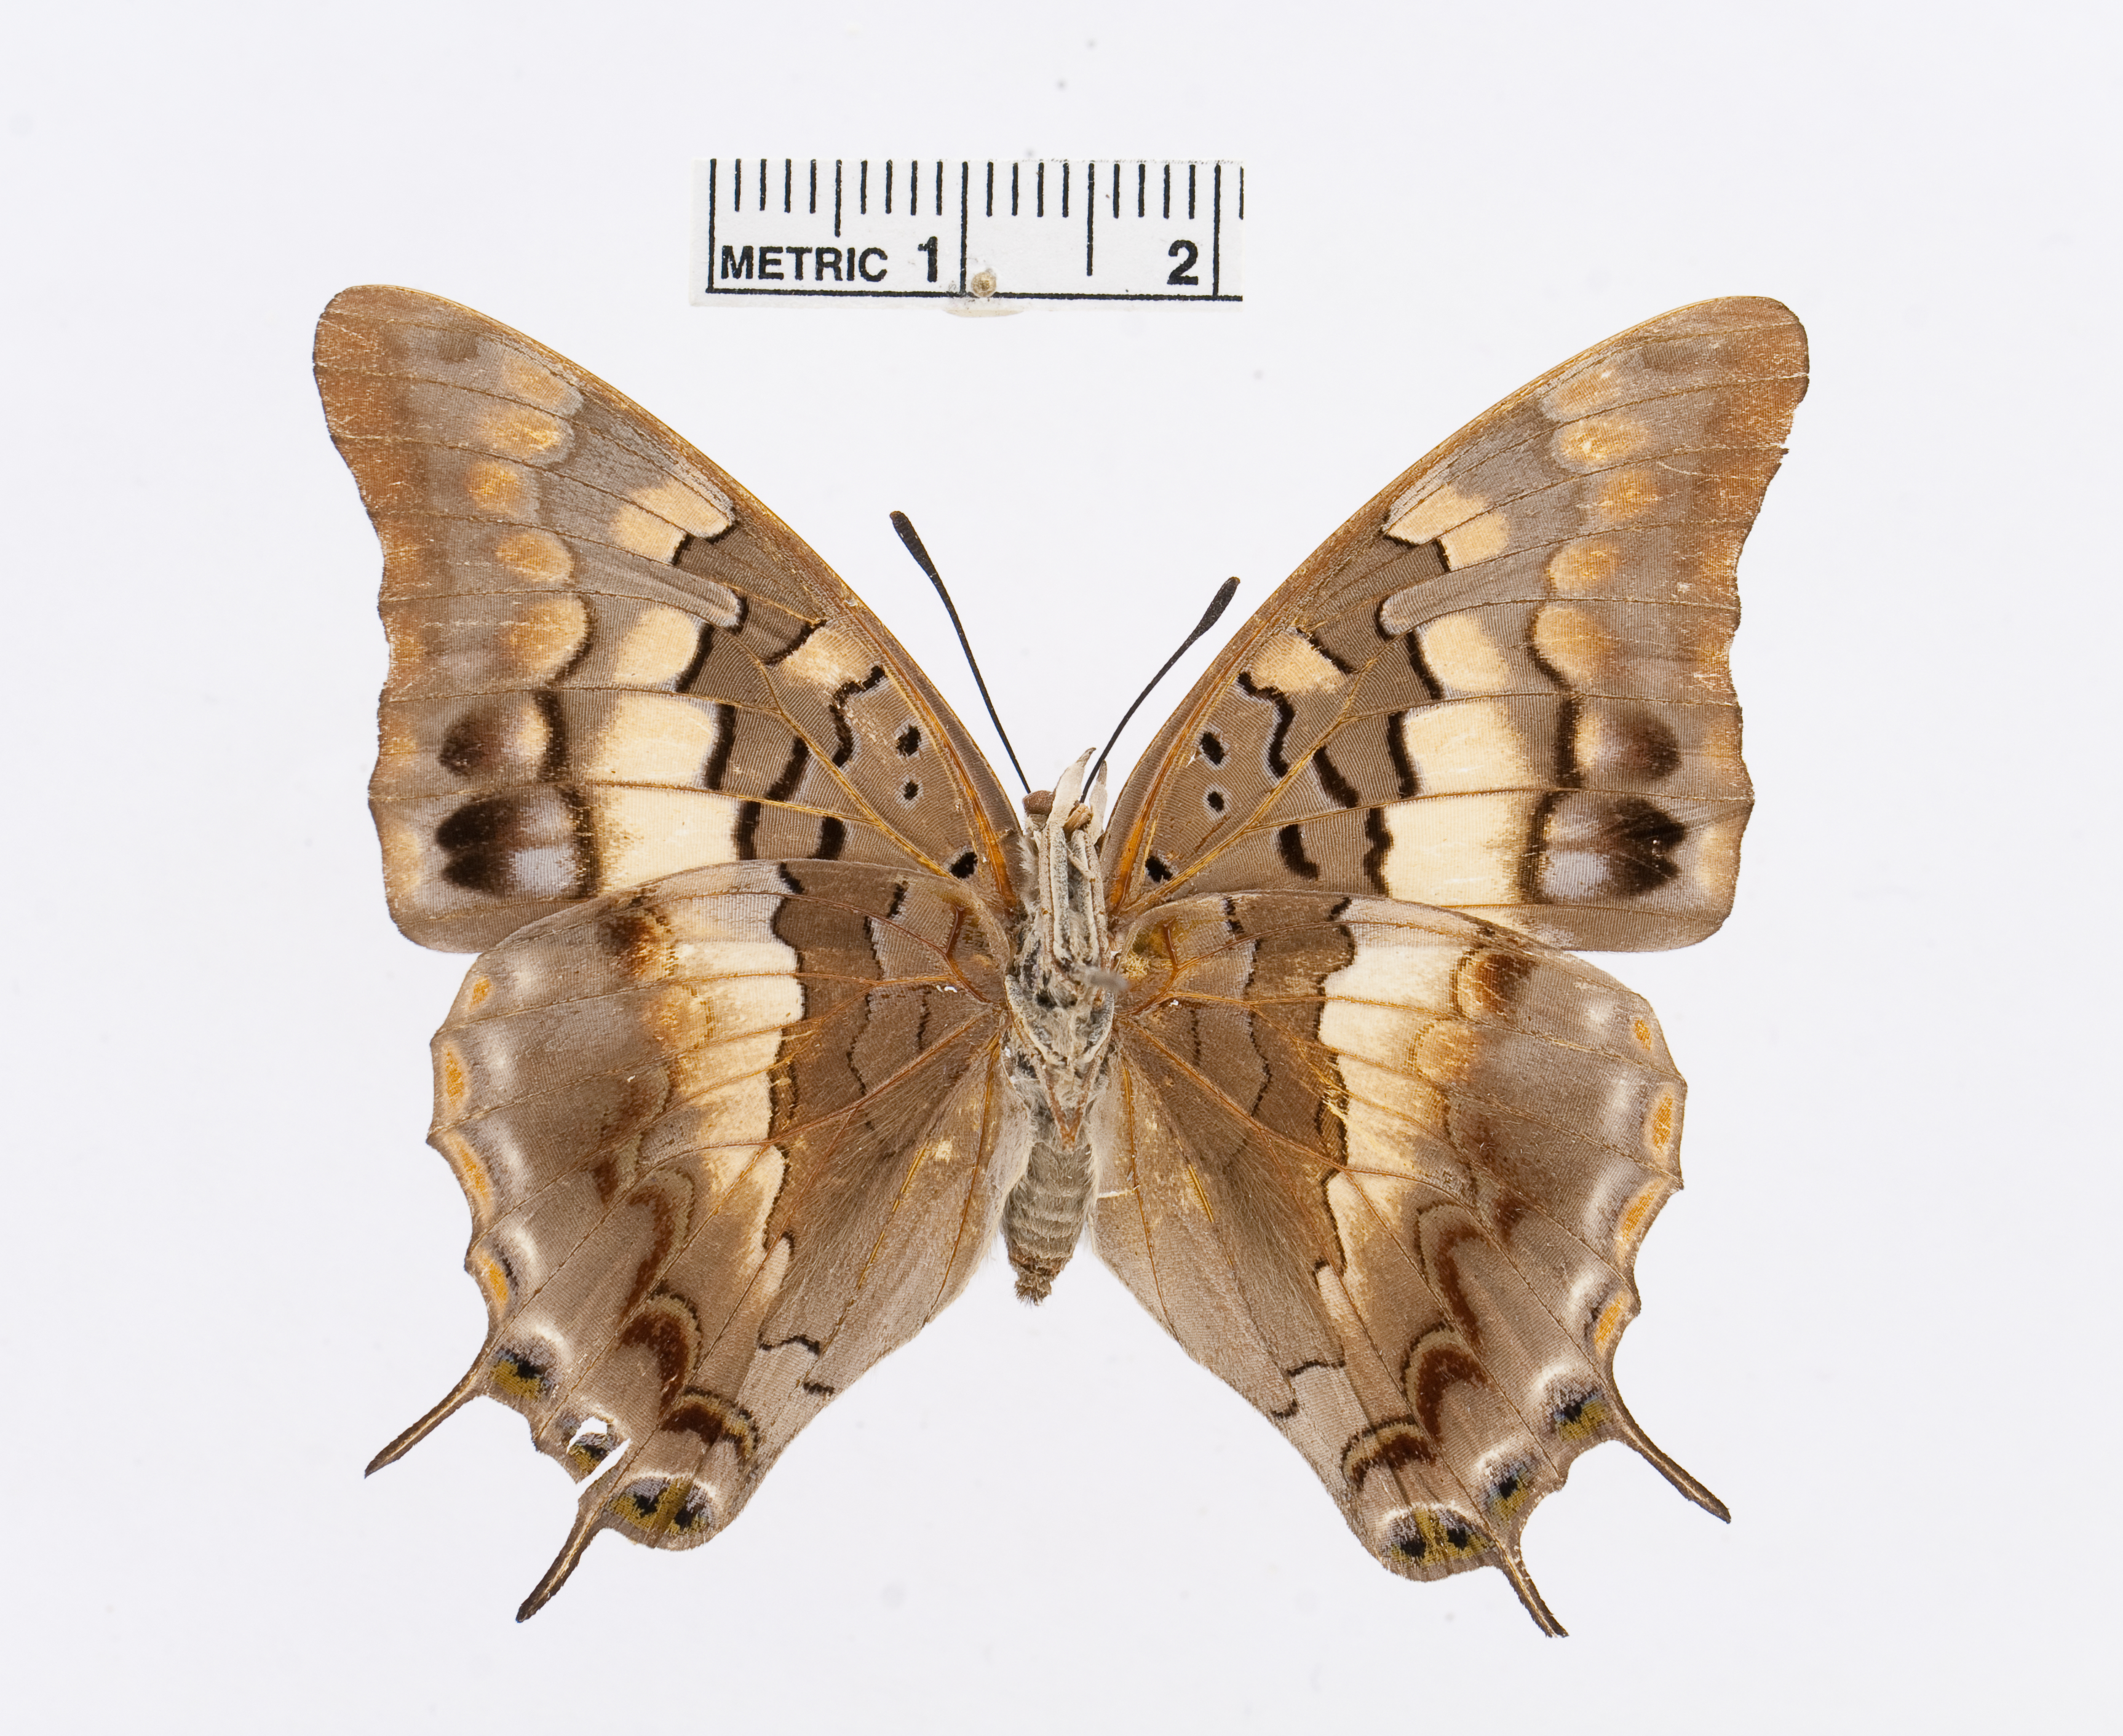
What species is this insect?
Charaxes guderiana
